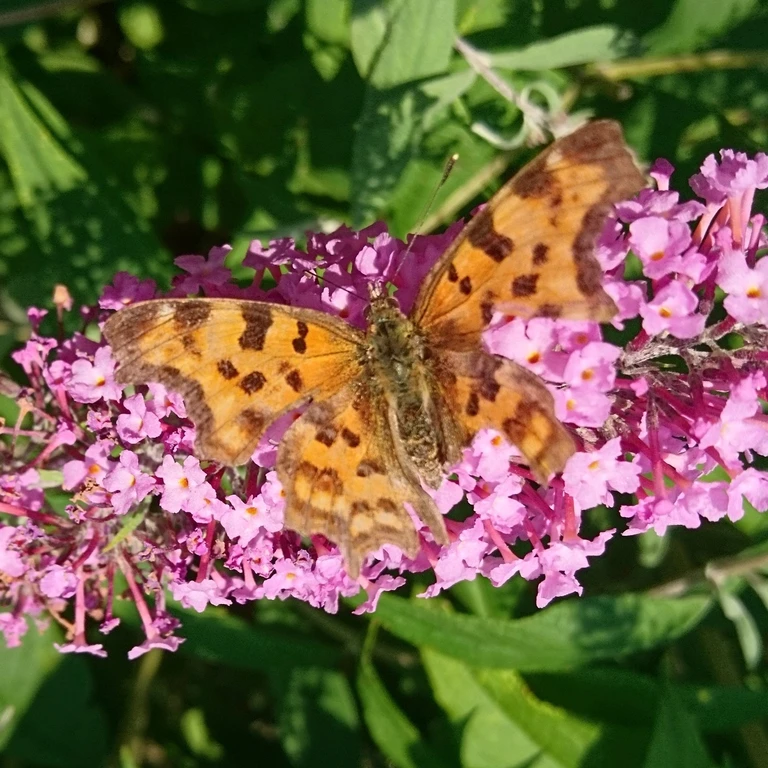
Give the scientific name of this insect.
Polygonia c-album
